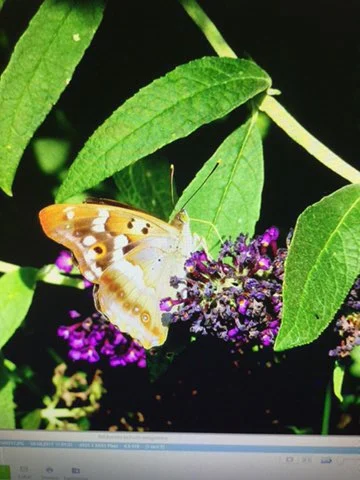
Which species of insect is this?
Apatura ilia
